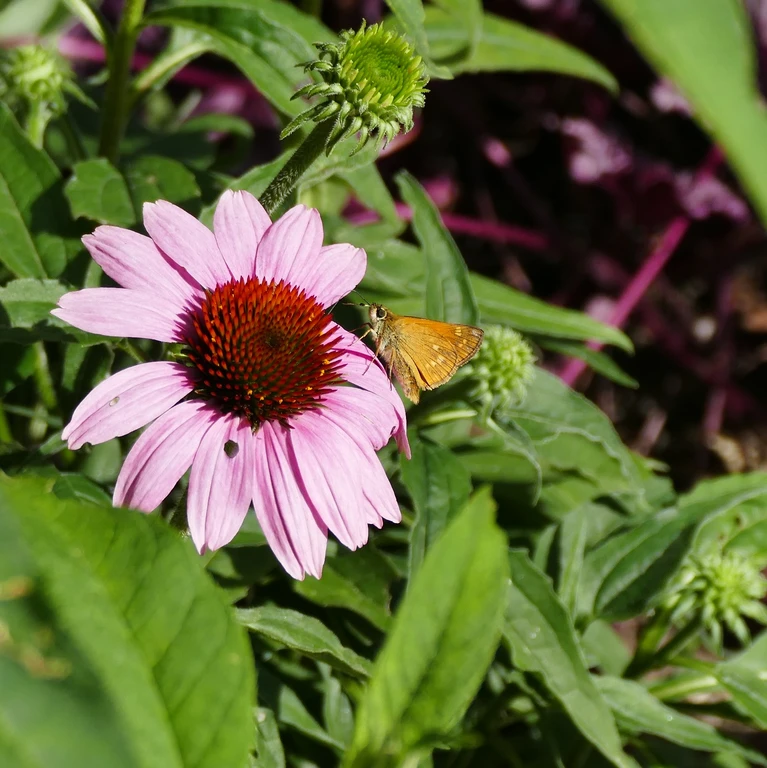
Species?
Ochlodes sylvanus (also Ochlodes venata)
